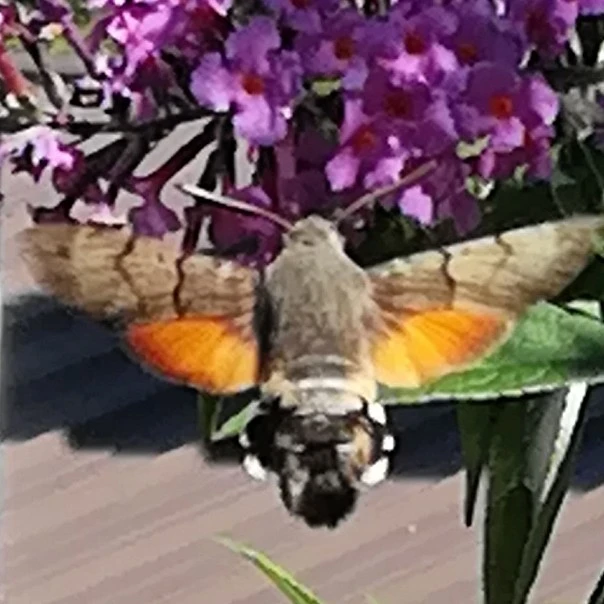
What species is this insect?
Macroglossum stellatarum
